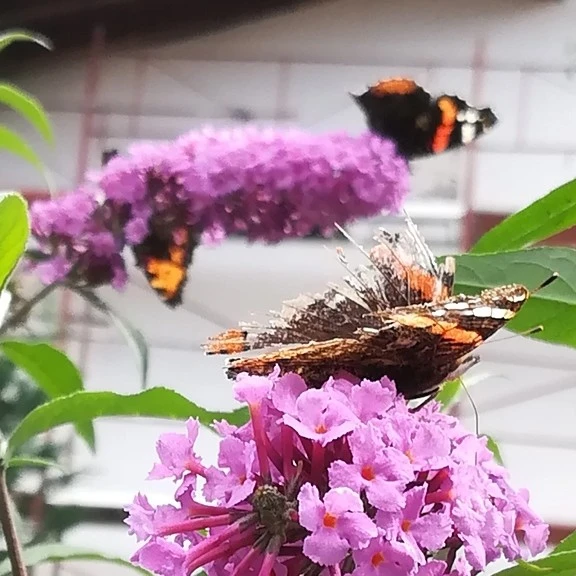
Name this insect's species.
Vanessa atalanta
